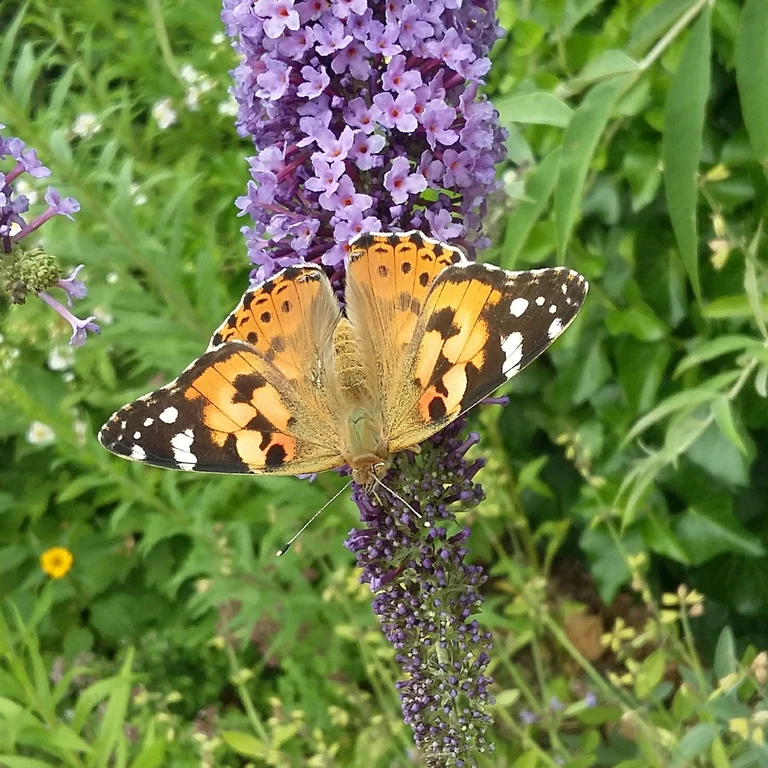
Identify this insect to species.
Vanessa cardui
